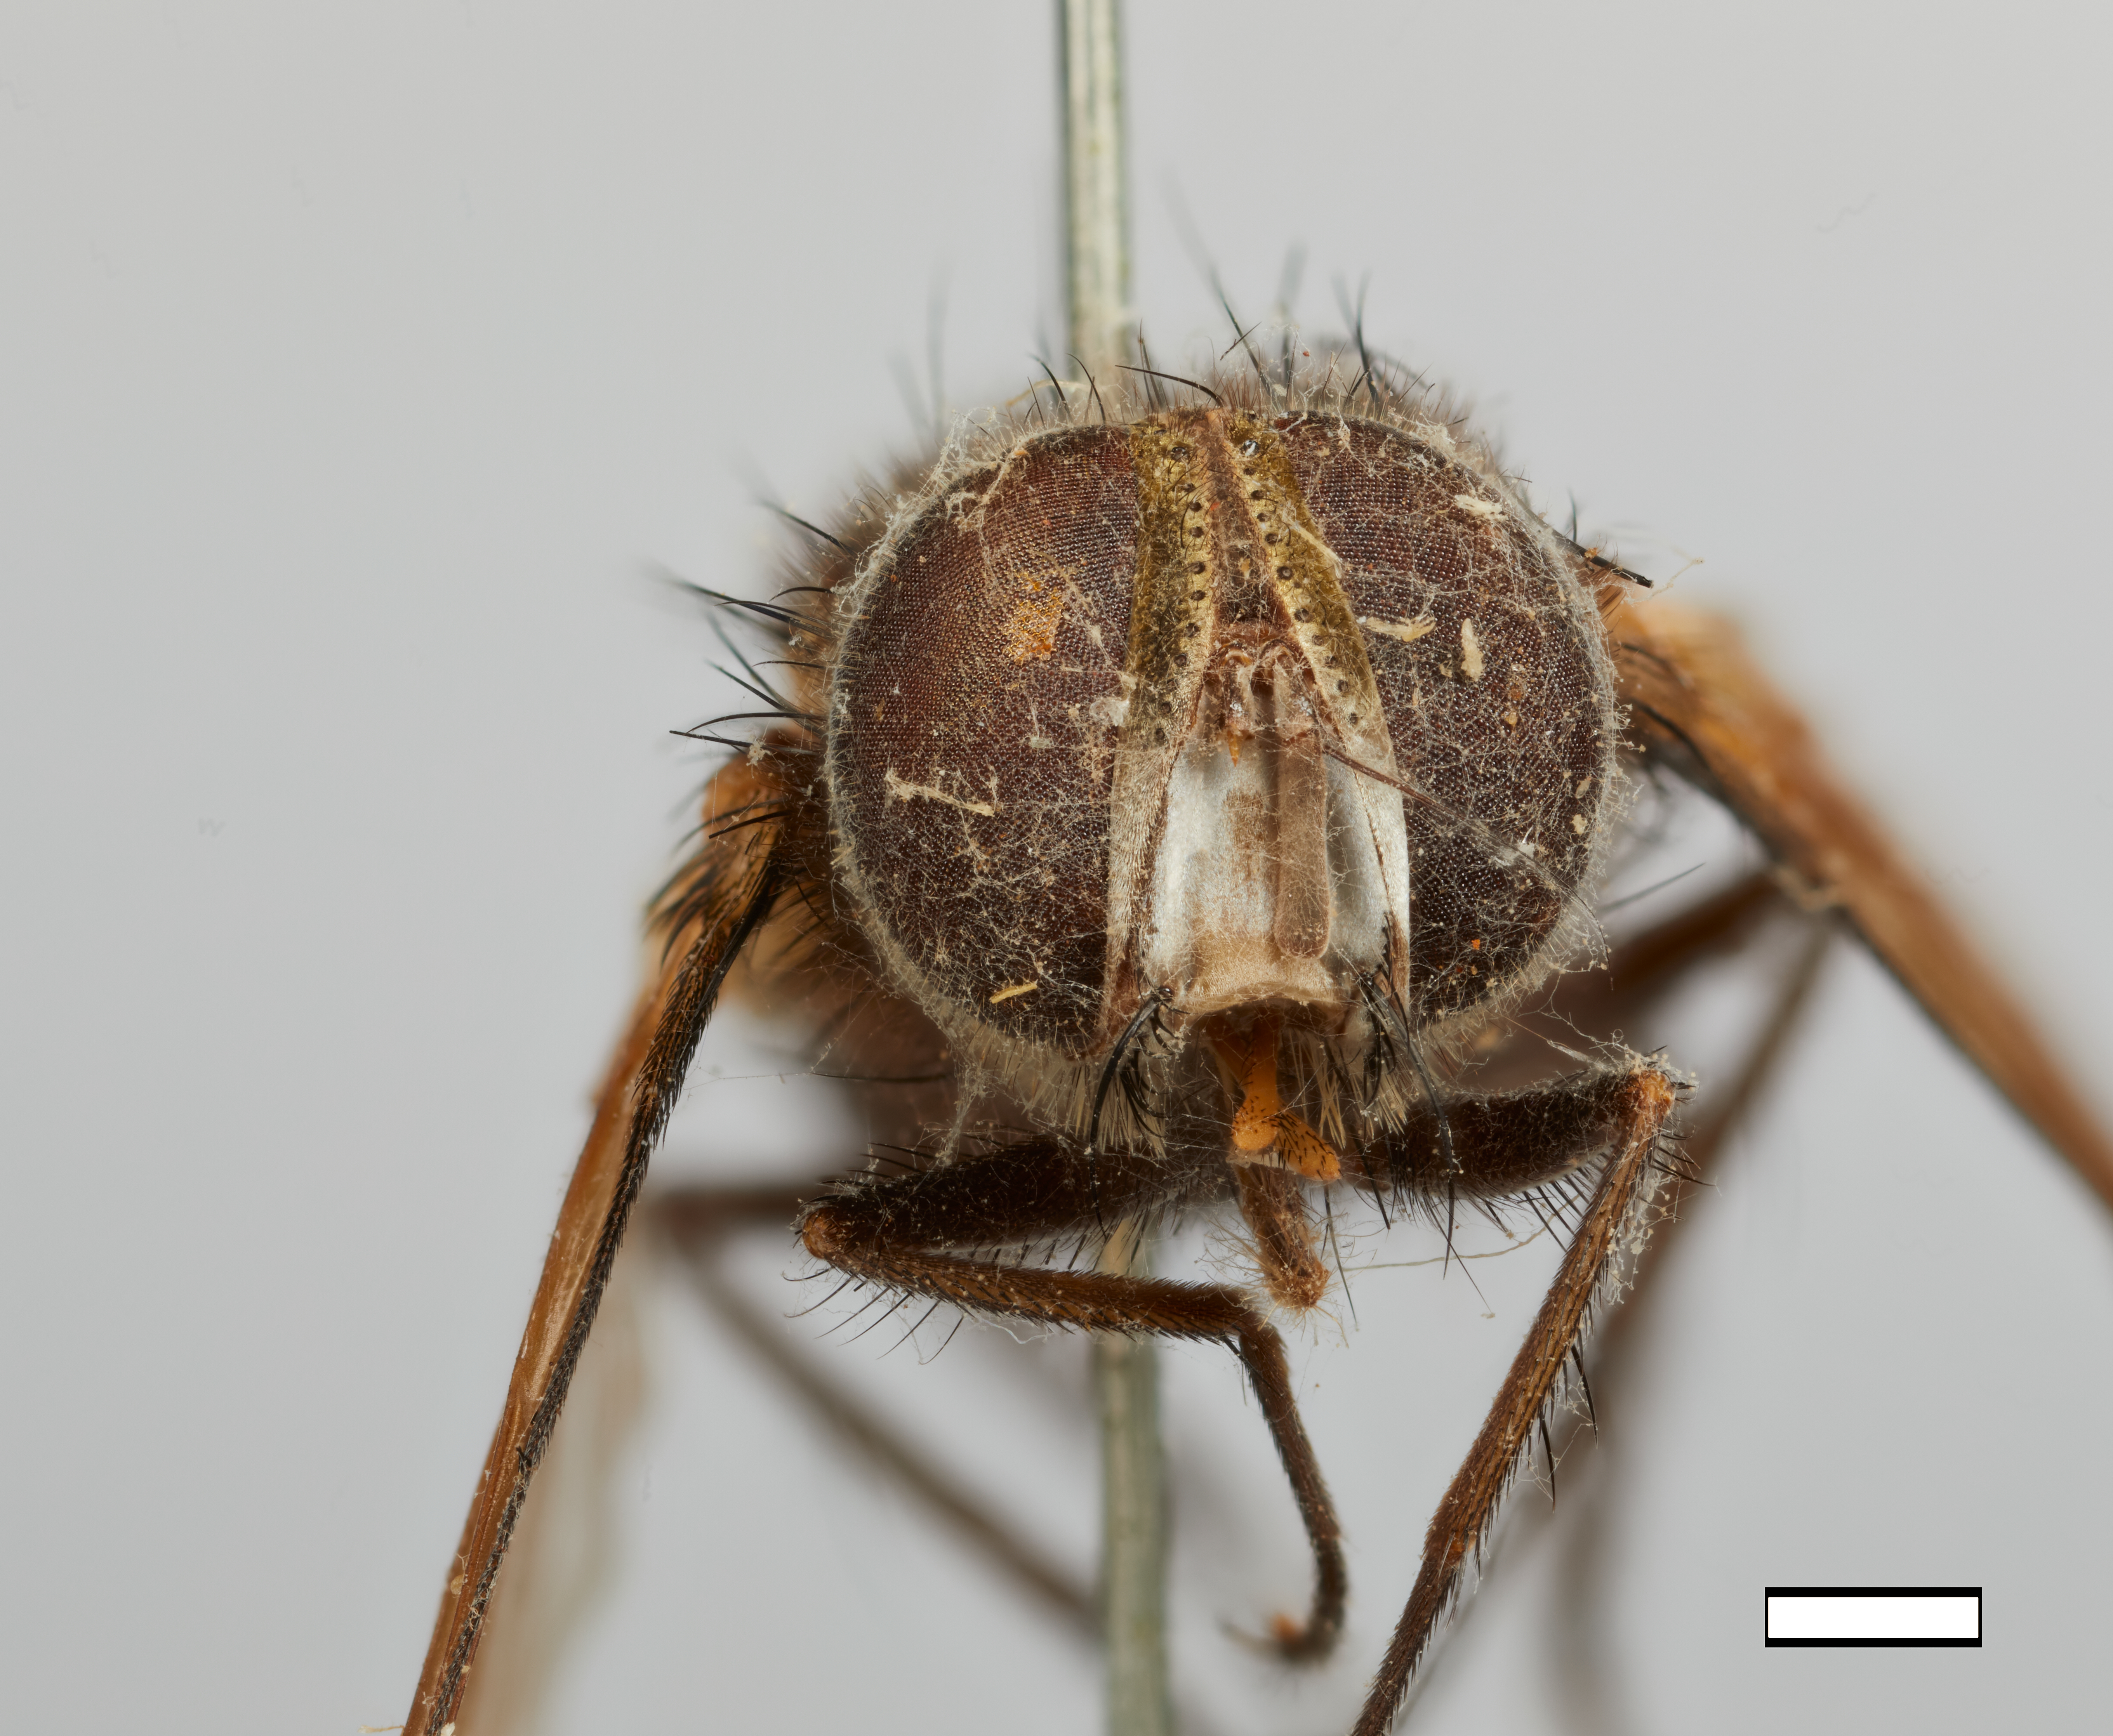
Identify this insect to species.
Carcelia philippina
